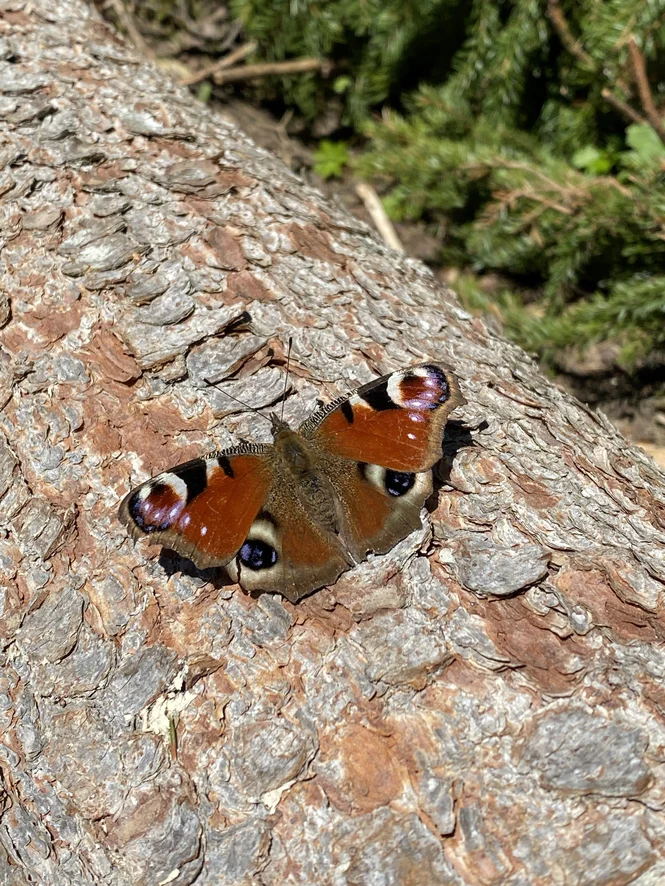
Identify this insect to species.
Aglais io
